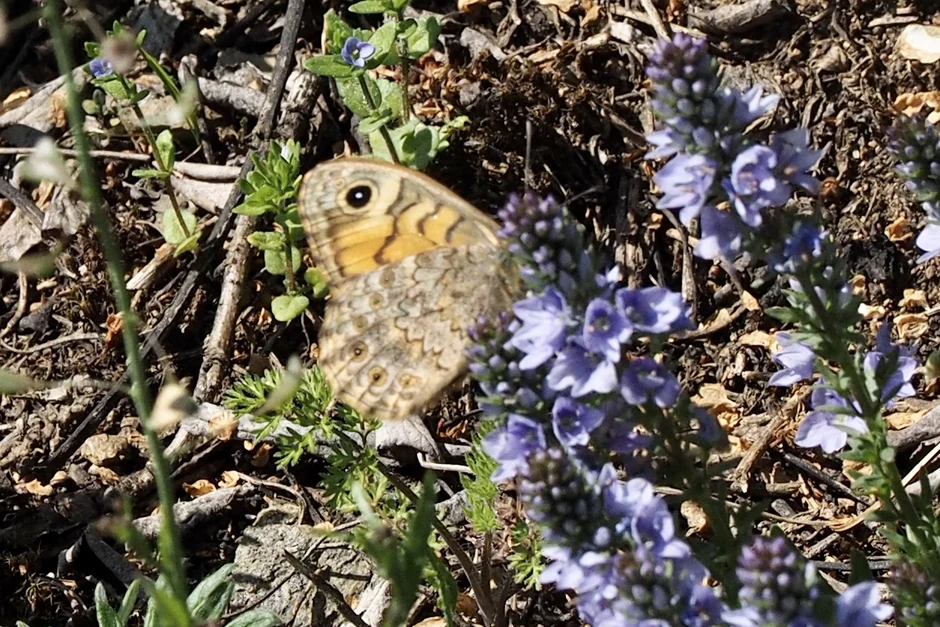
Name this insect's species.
Lasiommata megera (also Pararge megera)
